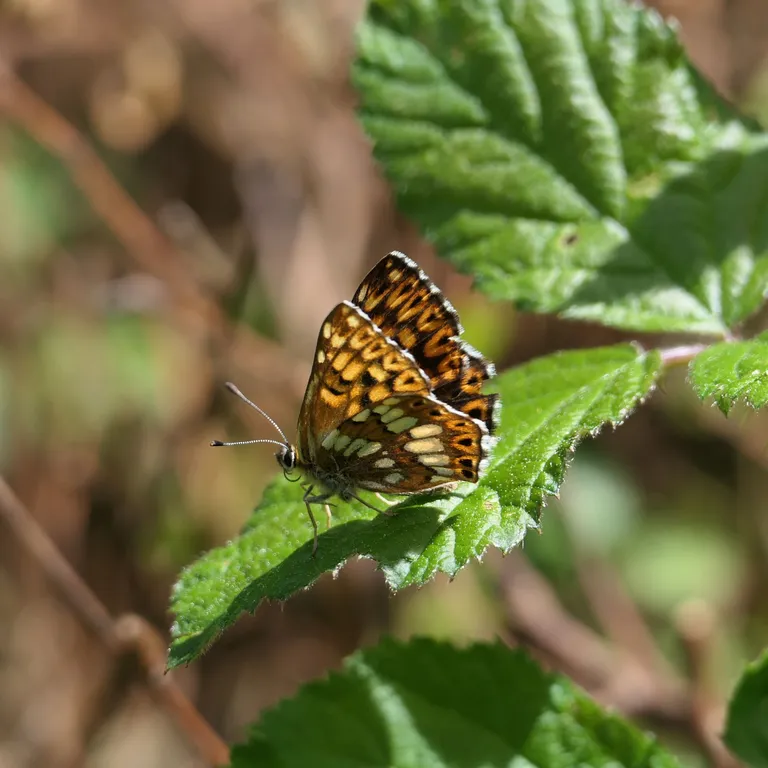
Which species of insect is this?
Hamearis lucina
